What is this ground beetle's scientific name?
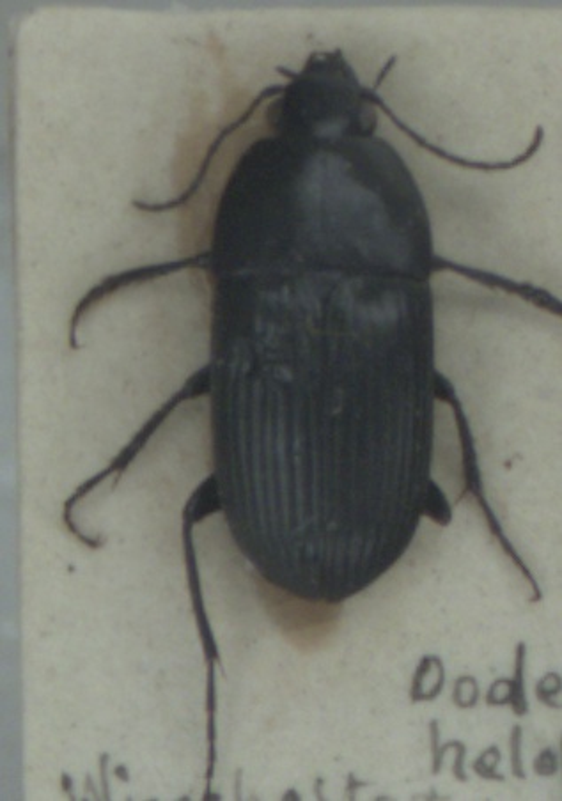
Oodes helopioides
